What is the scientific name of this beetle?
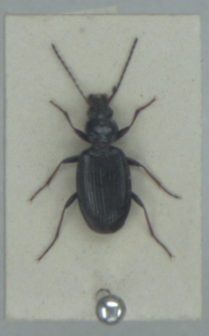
Bembidion tibiale
